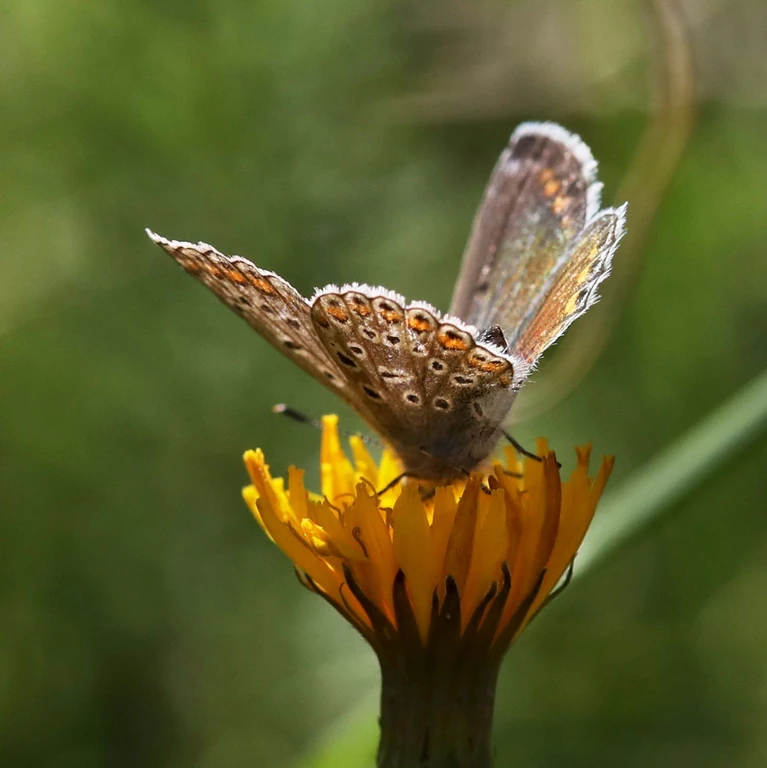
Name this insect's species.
Polyommatus icarus
